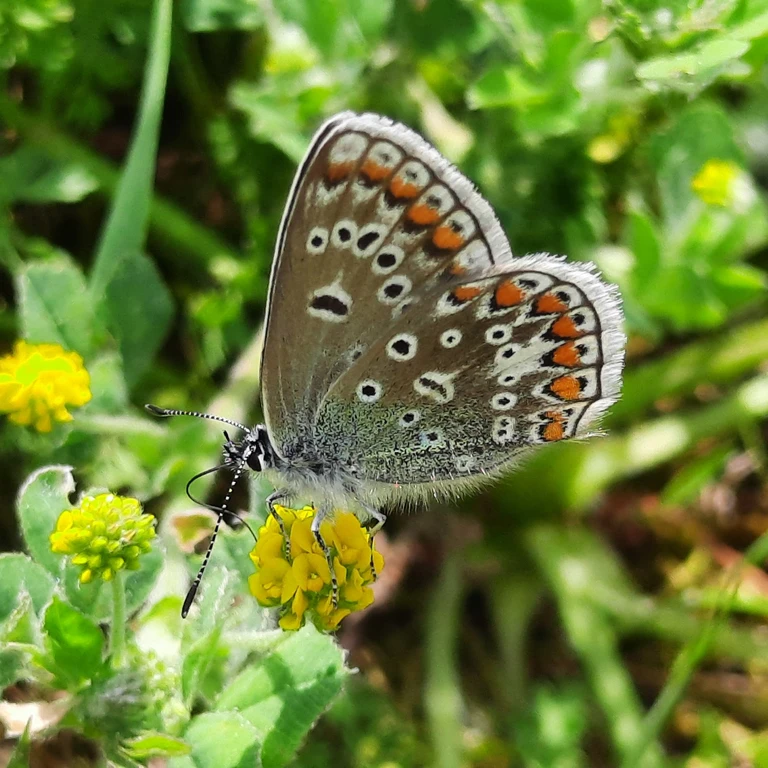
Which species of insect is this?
Polyommatus icarus
